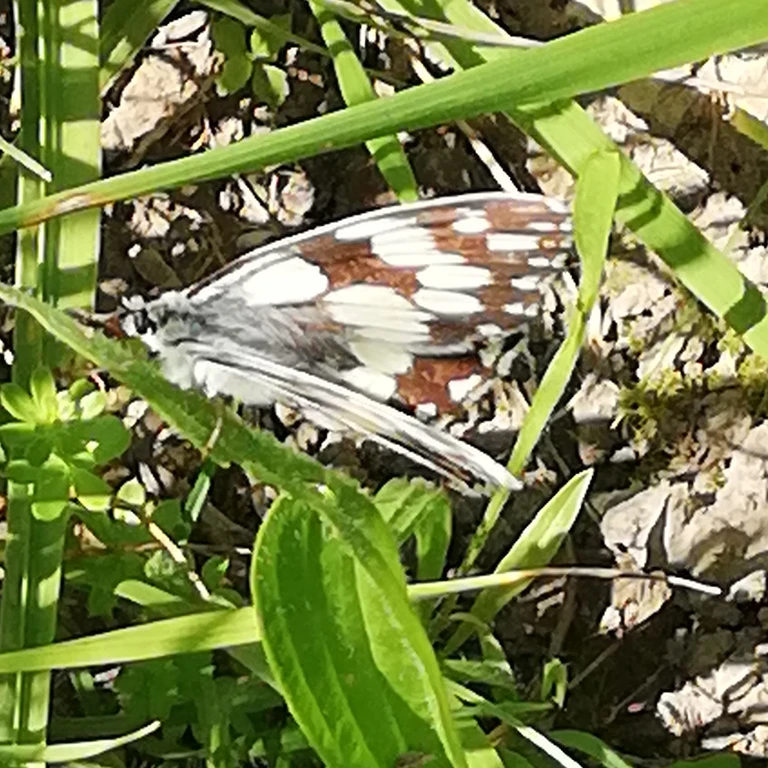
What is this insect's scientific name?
Melanargia galathea
